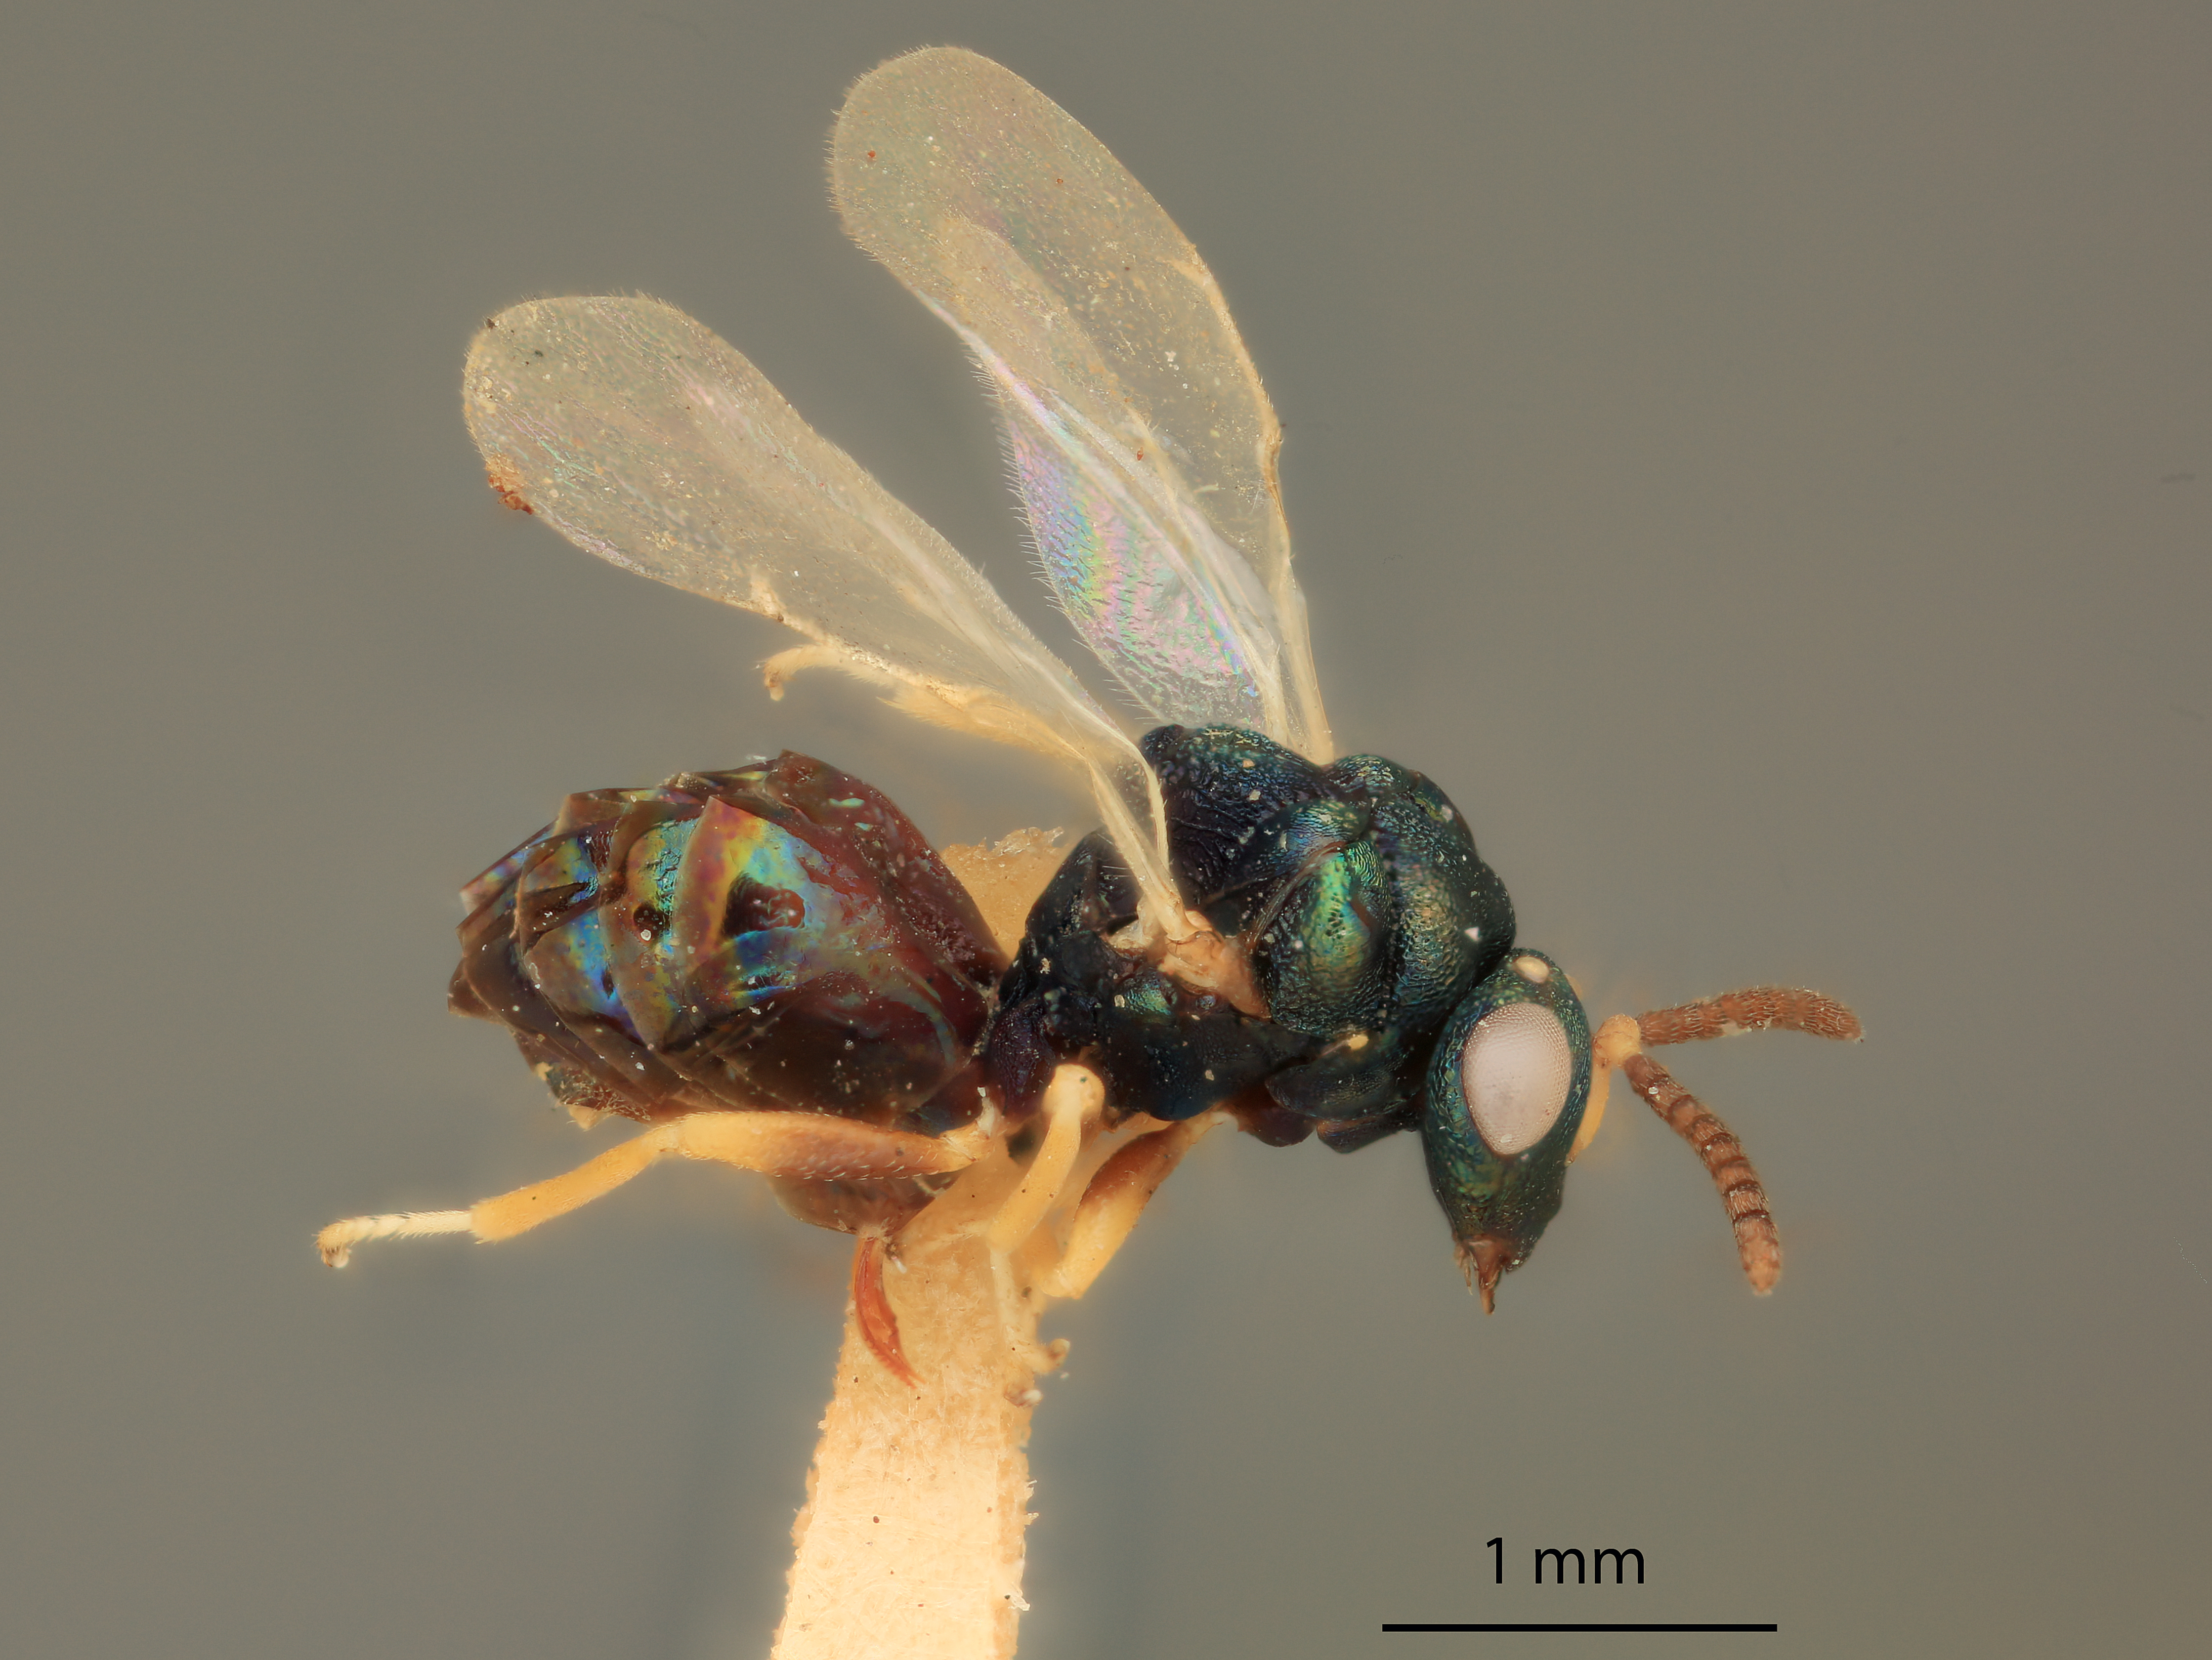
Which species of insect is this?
Orasema texana
